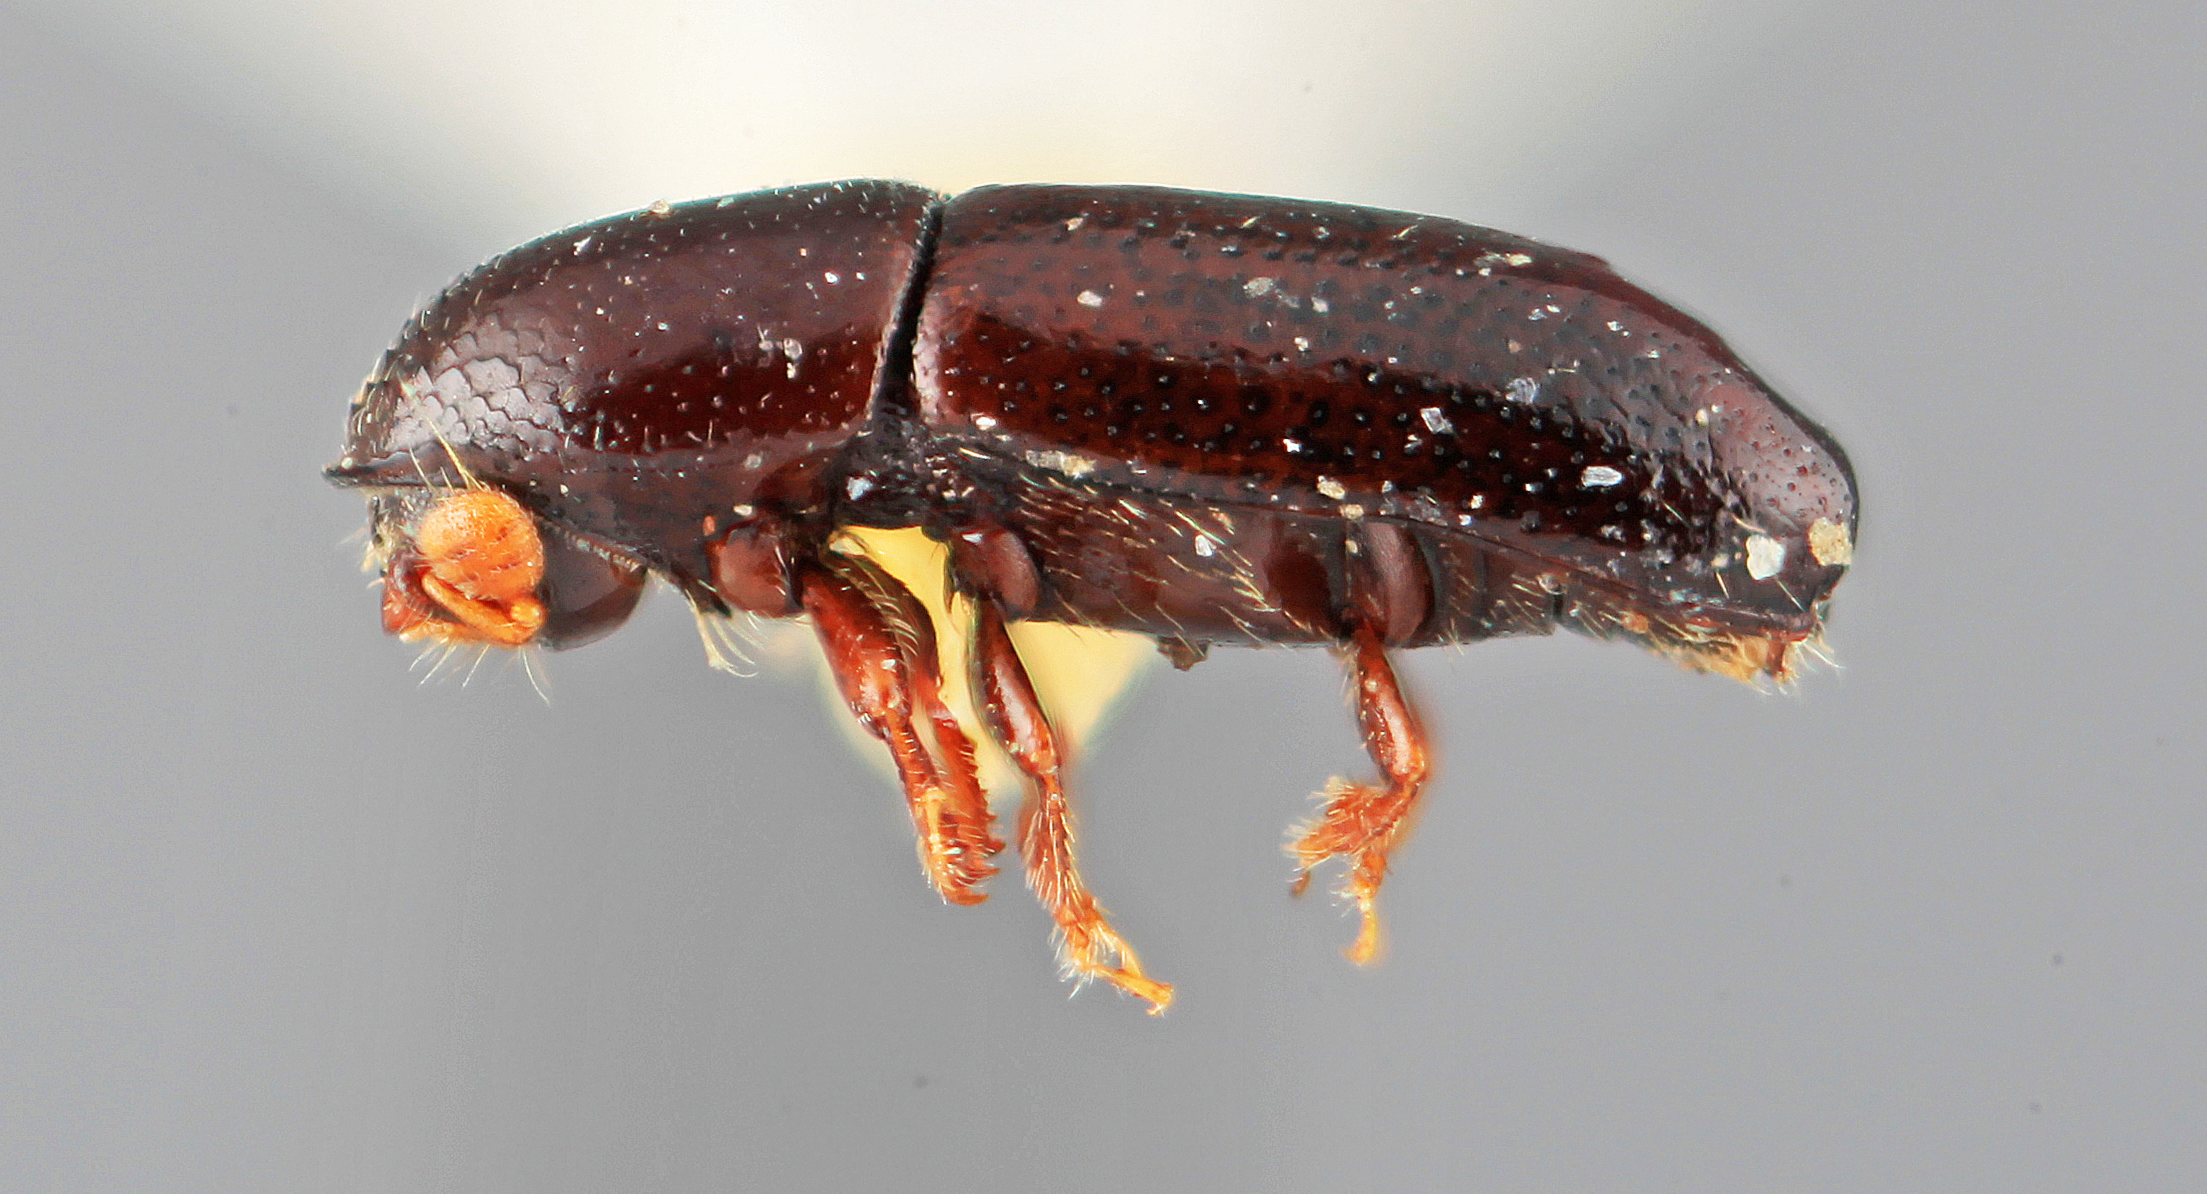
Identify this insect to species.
Tricolus inornatus
